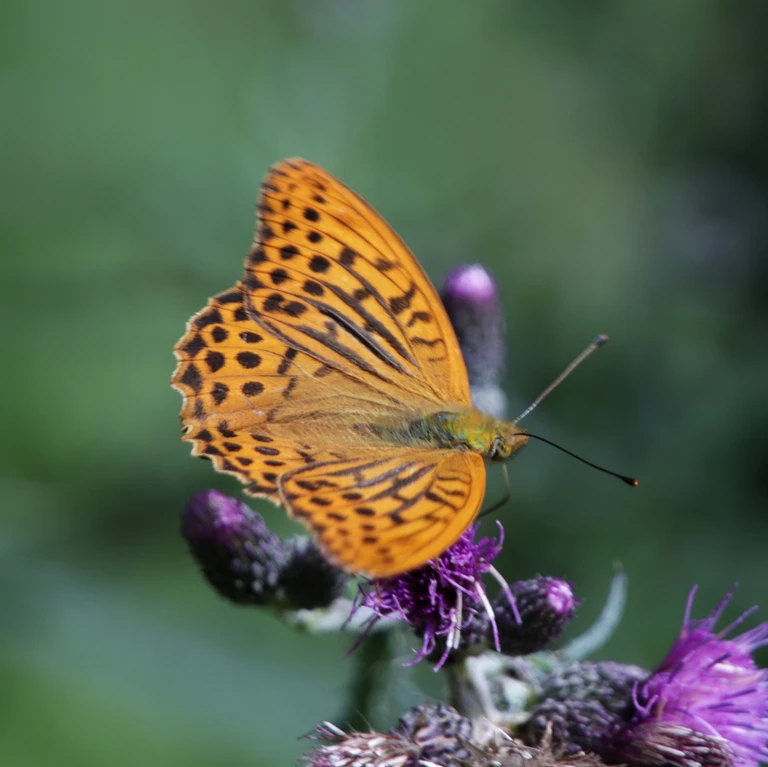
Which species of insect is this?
Argynnis paphia
